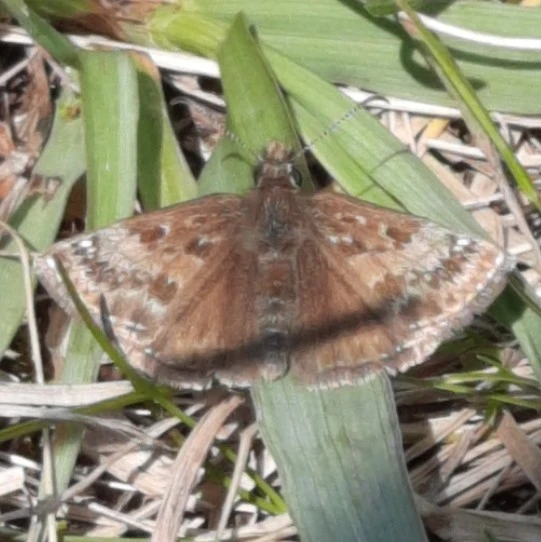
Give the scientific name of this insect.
Erynnis tages
